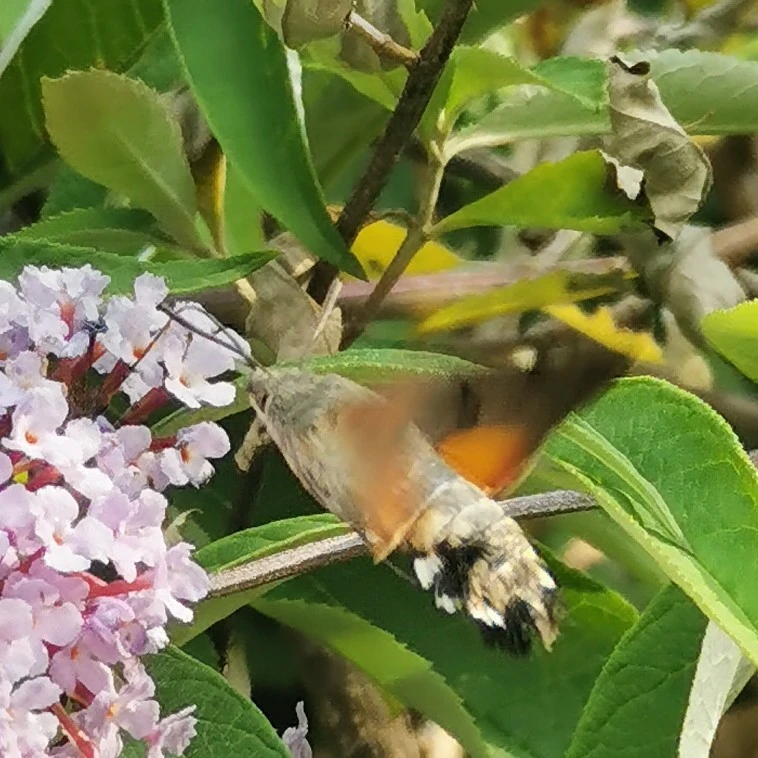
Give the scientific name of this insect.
Macroglossum stellatarum
